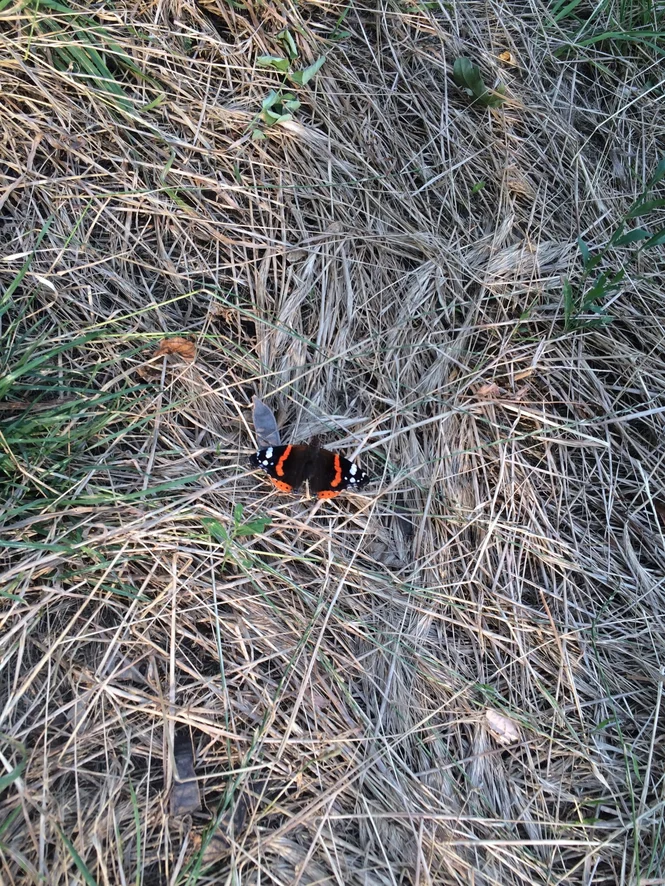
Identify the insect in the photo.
Vanessa atalanta
